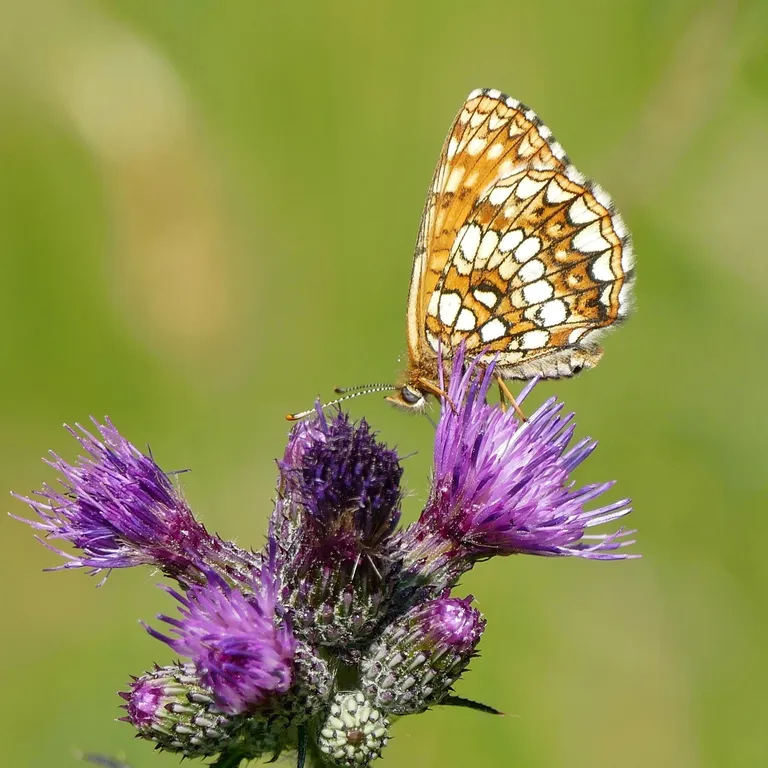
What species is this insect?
Melitaea diamina
